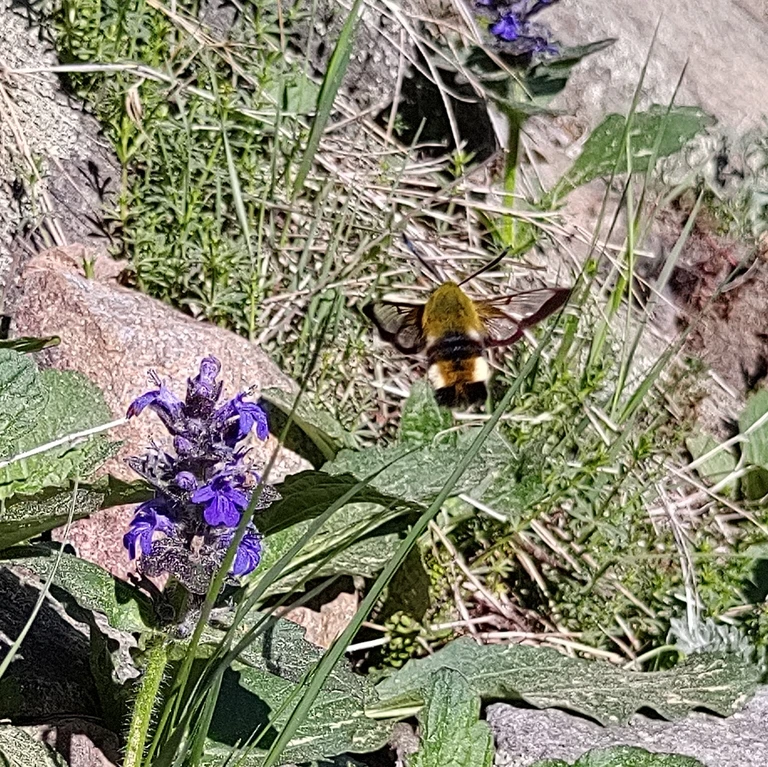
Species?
Hemaris fuciformis
